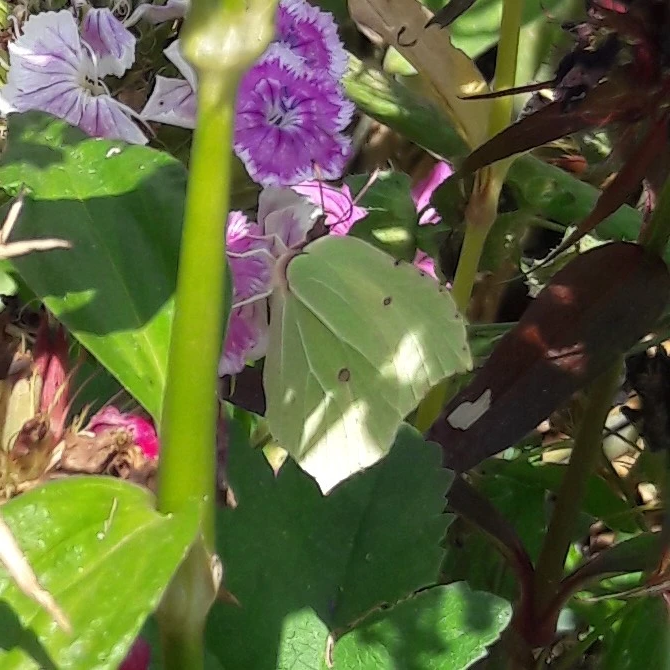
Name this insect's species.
Gonepteryx rhamni
